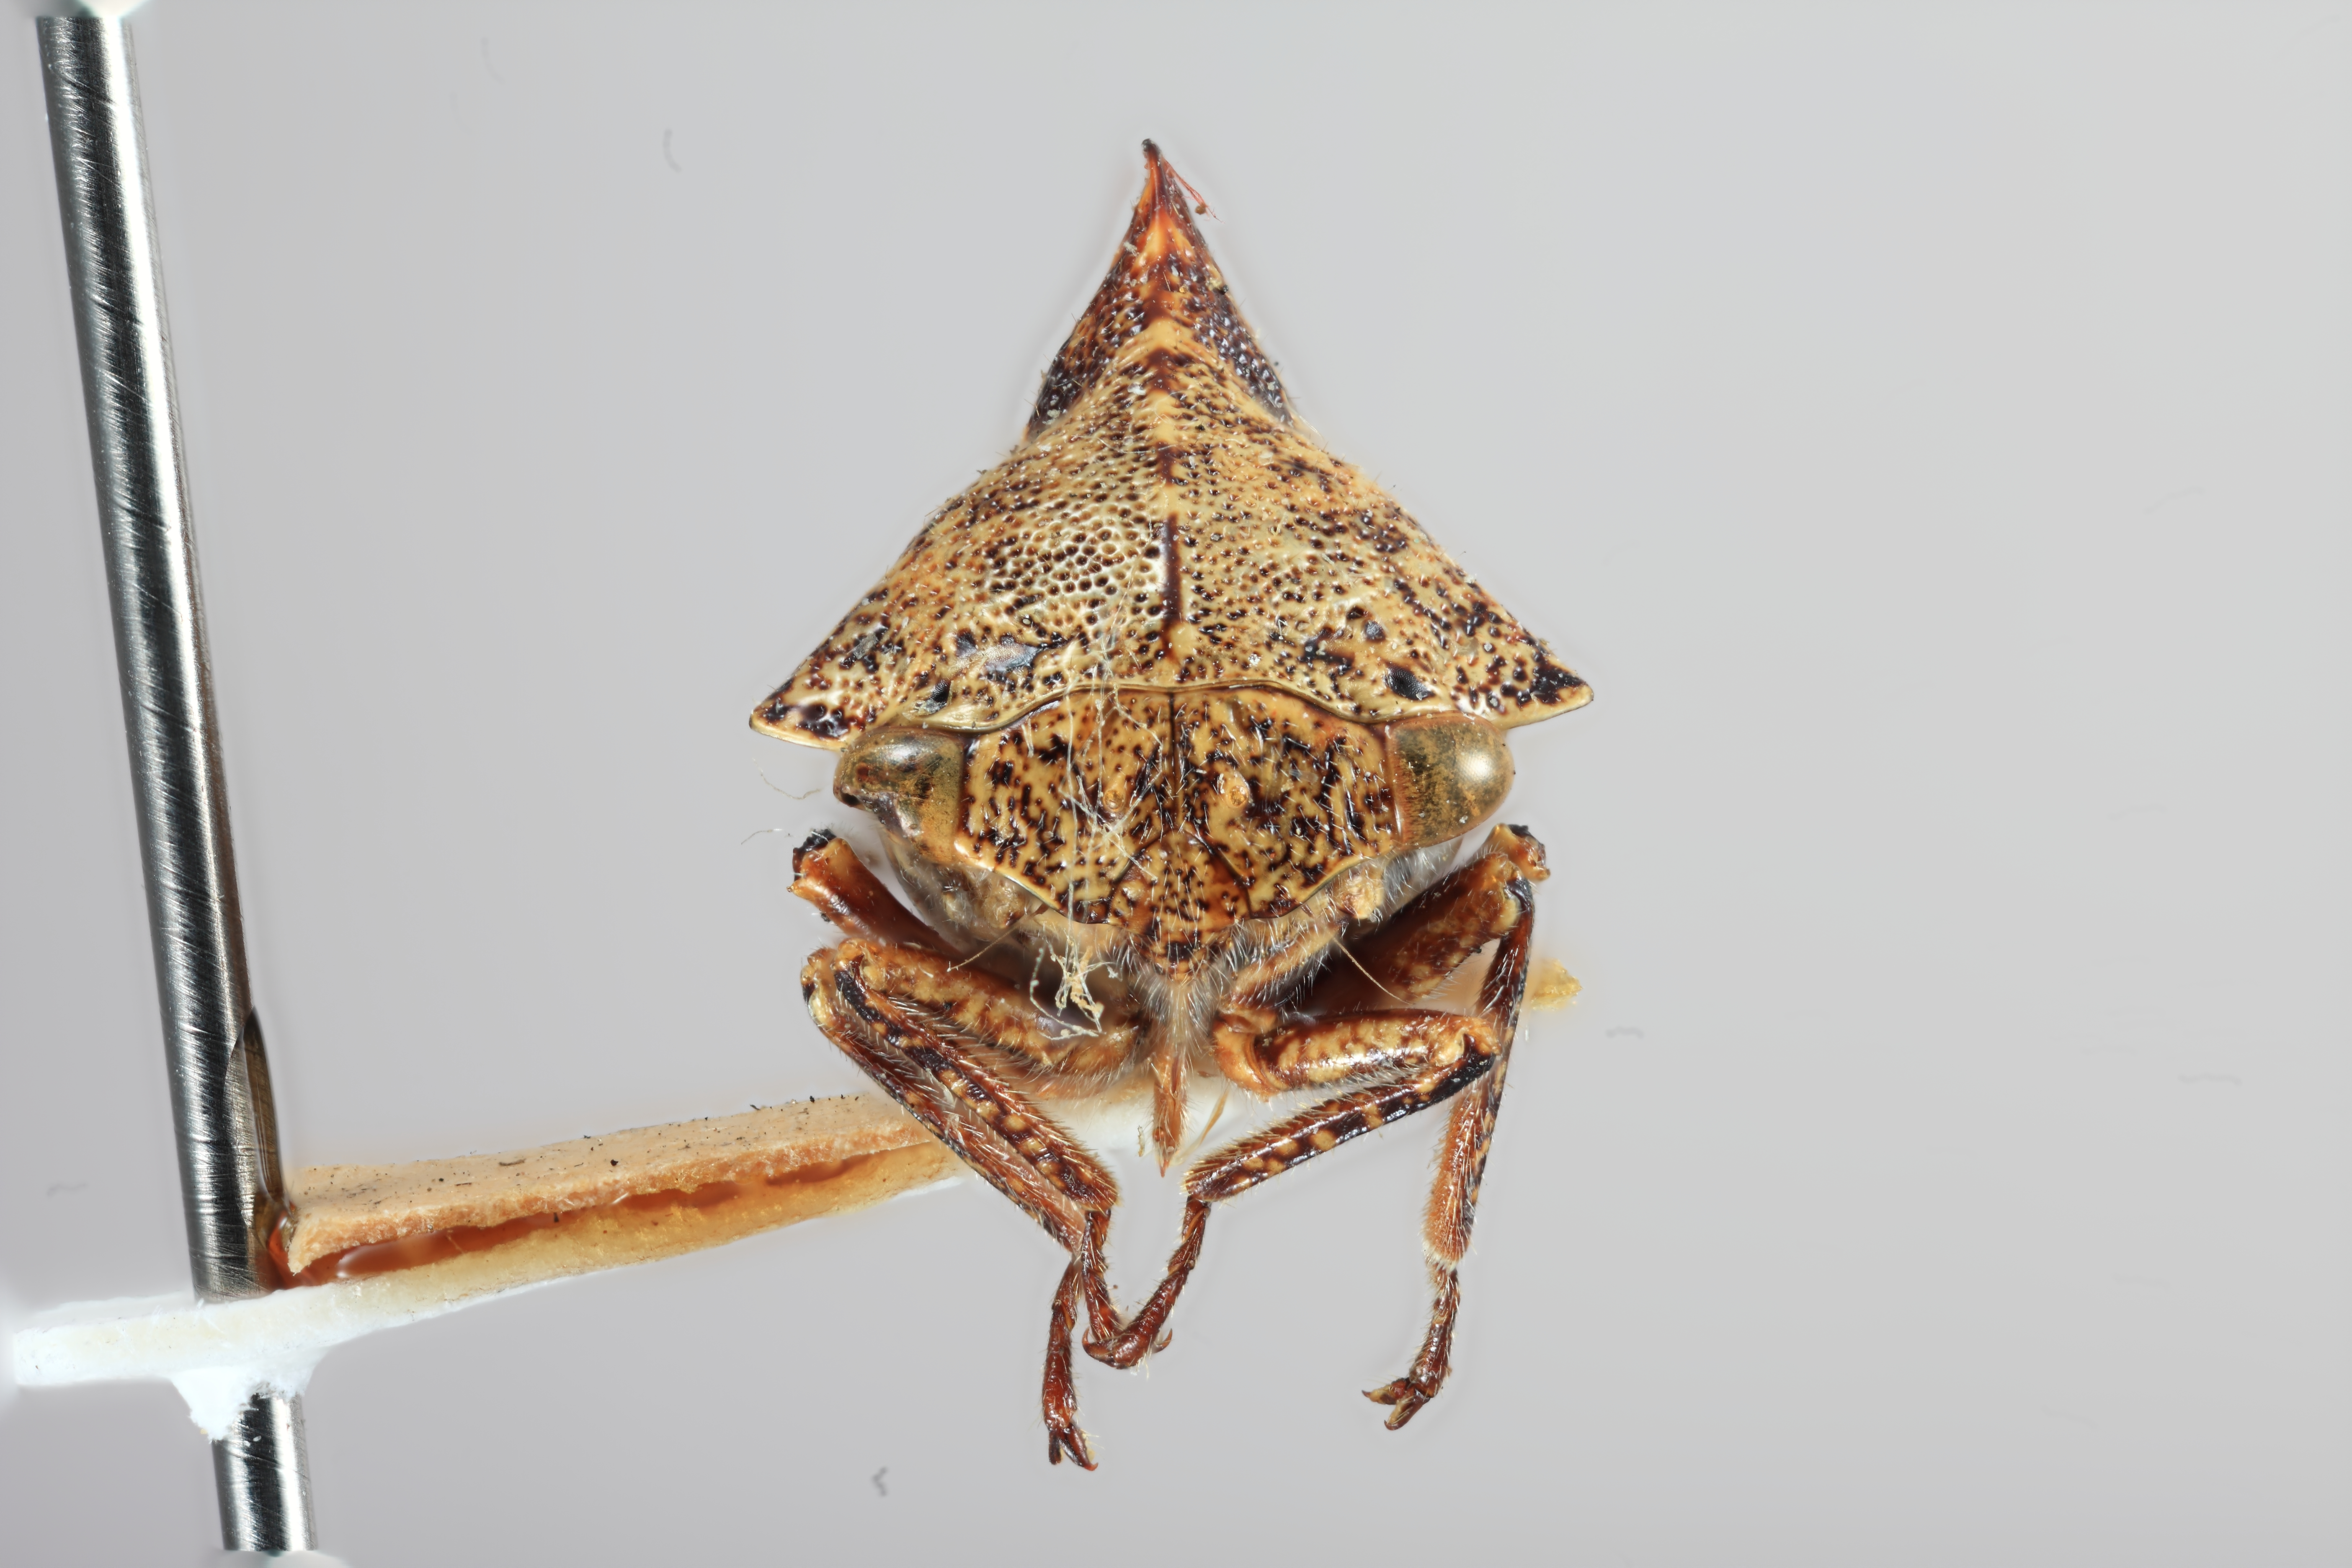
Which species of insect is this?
Telonaca tremulata
